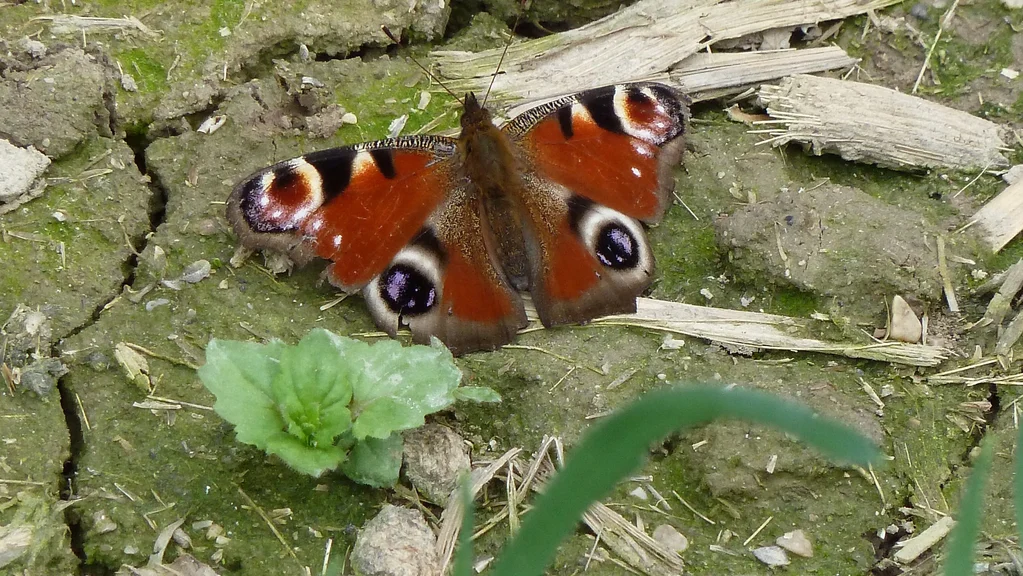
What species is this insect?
Aglais io
